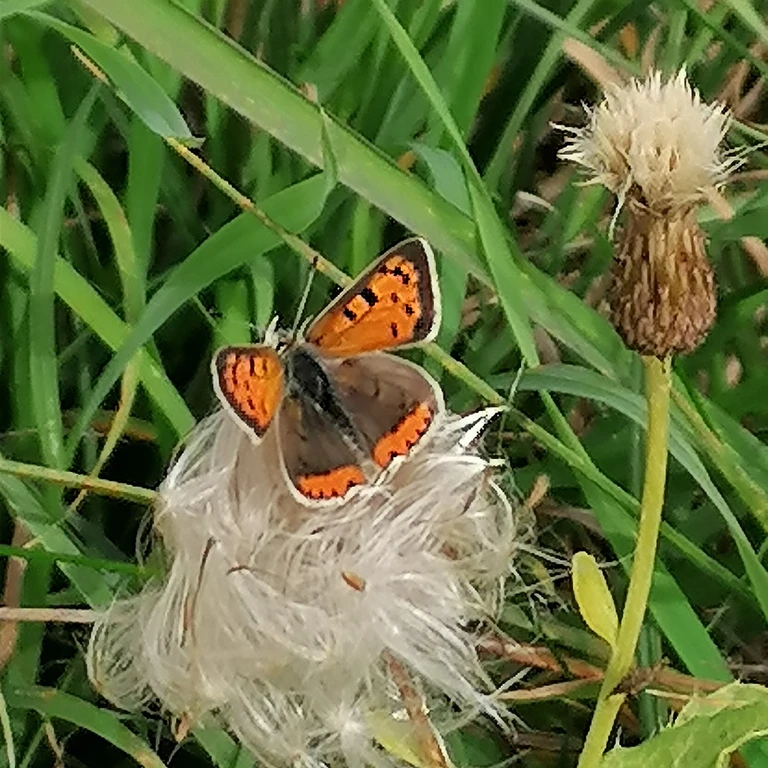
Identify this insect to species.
Lycaena phlaeas
